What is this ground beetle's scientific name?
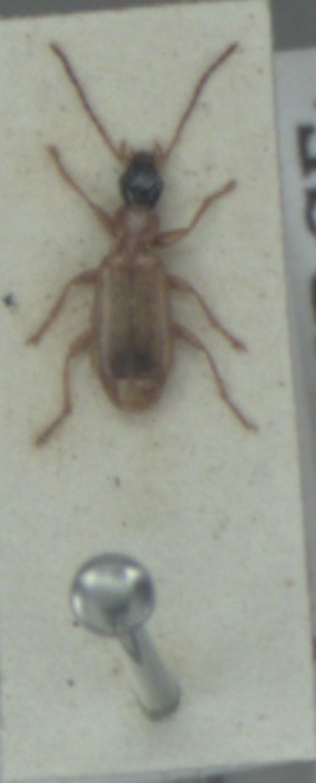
Demetrias monostigma
